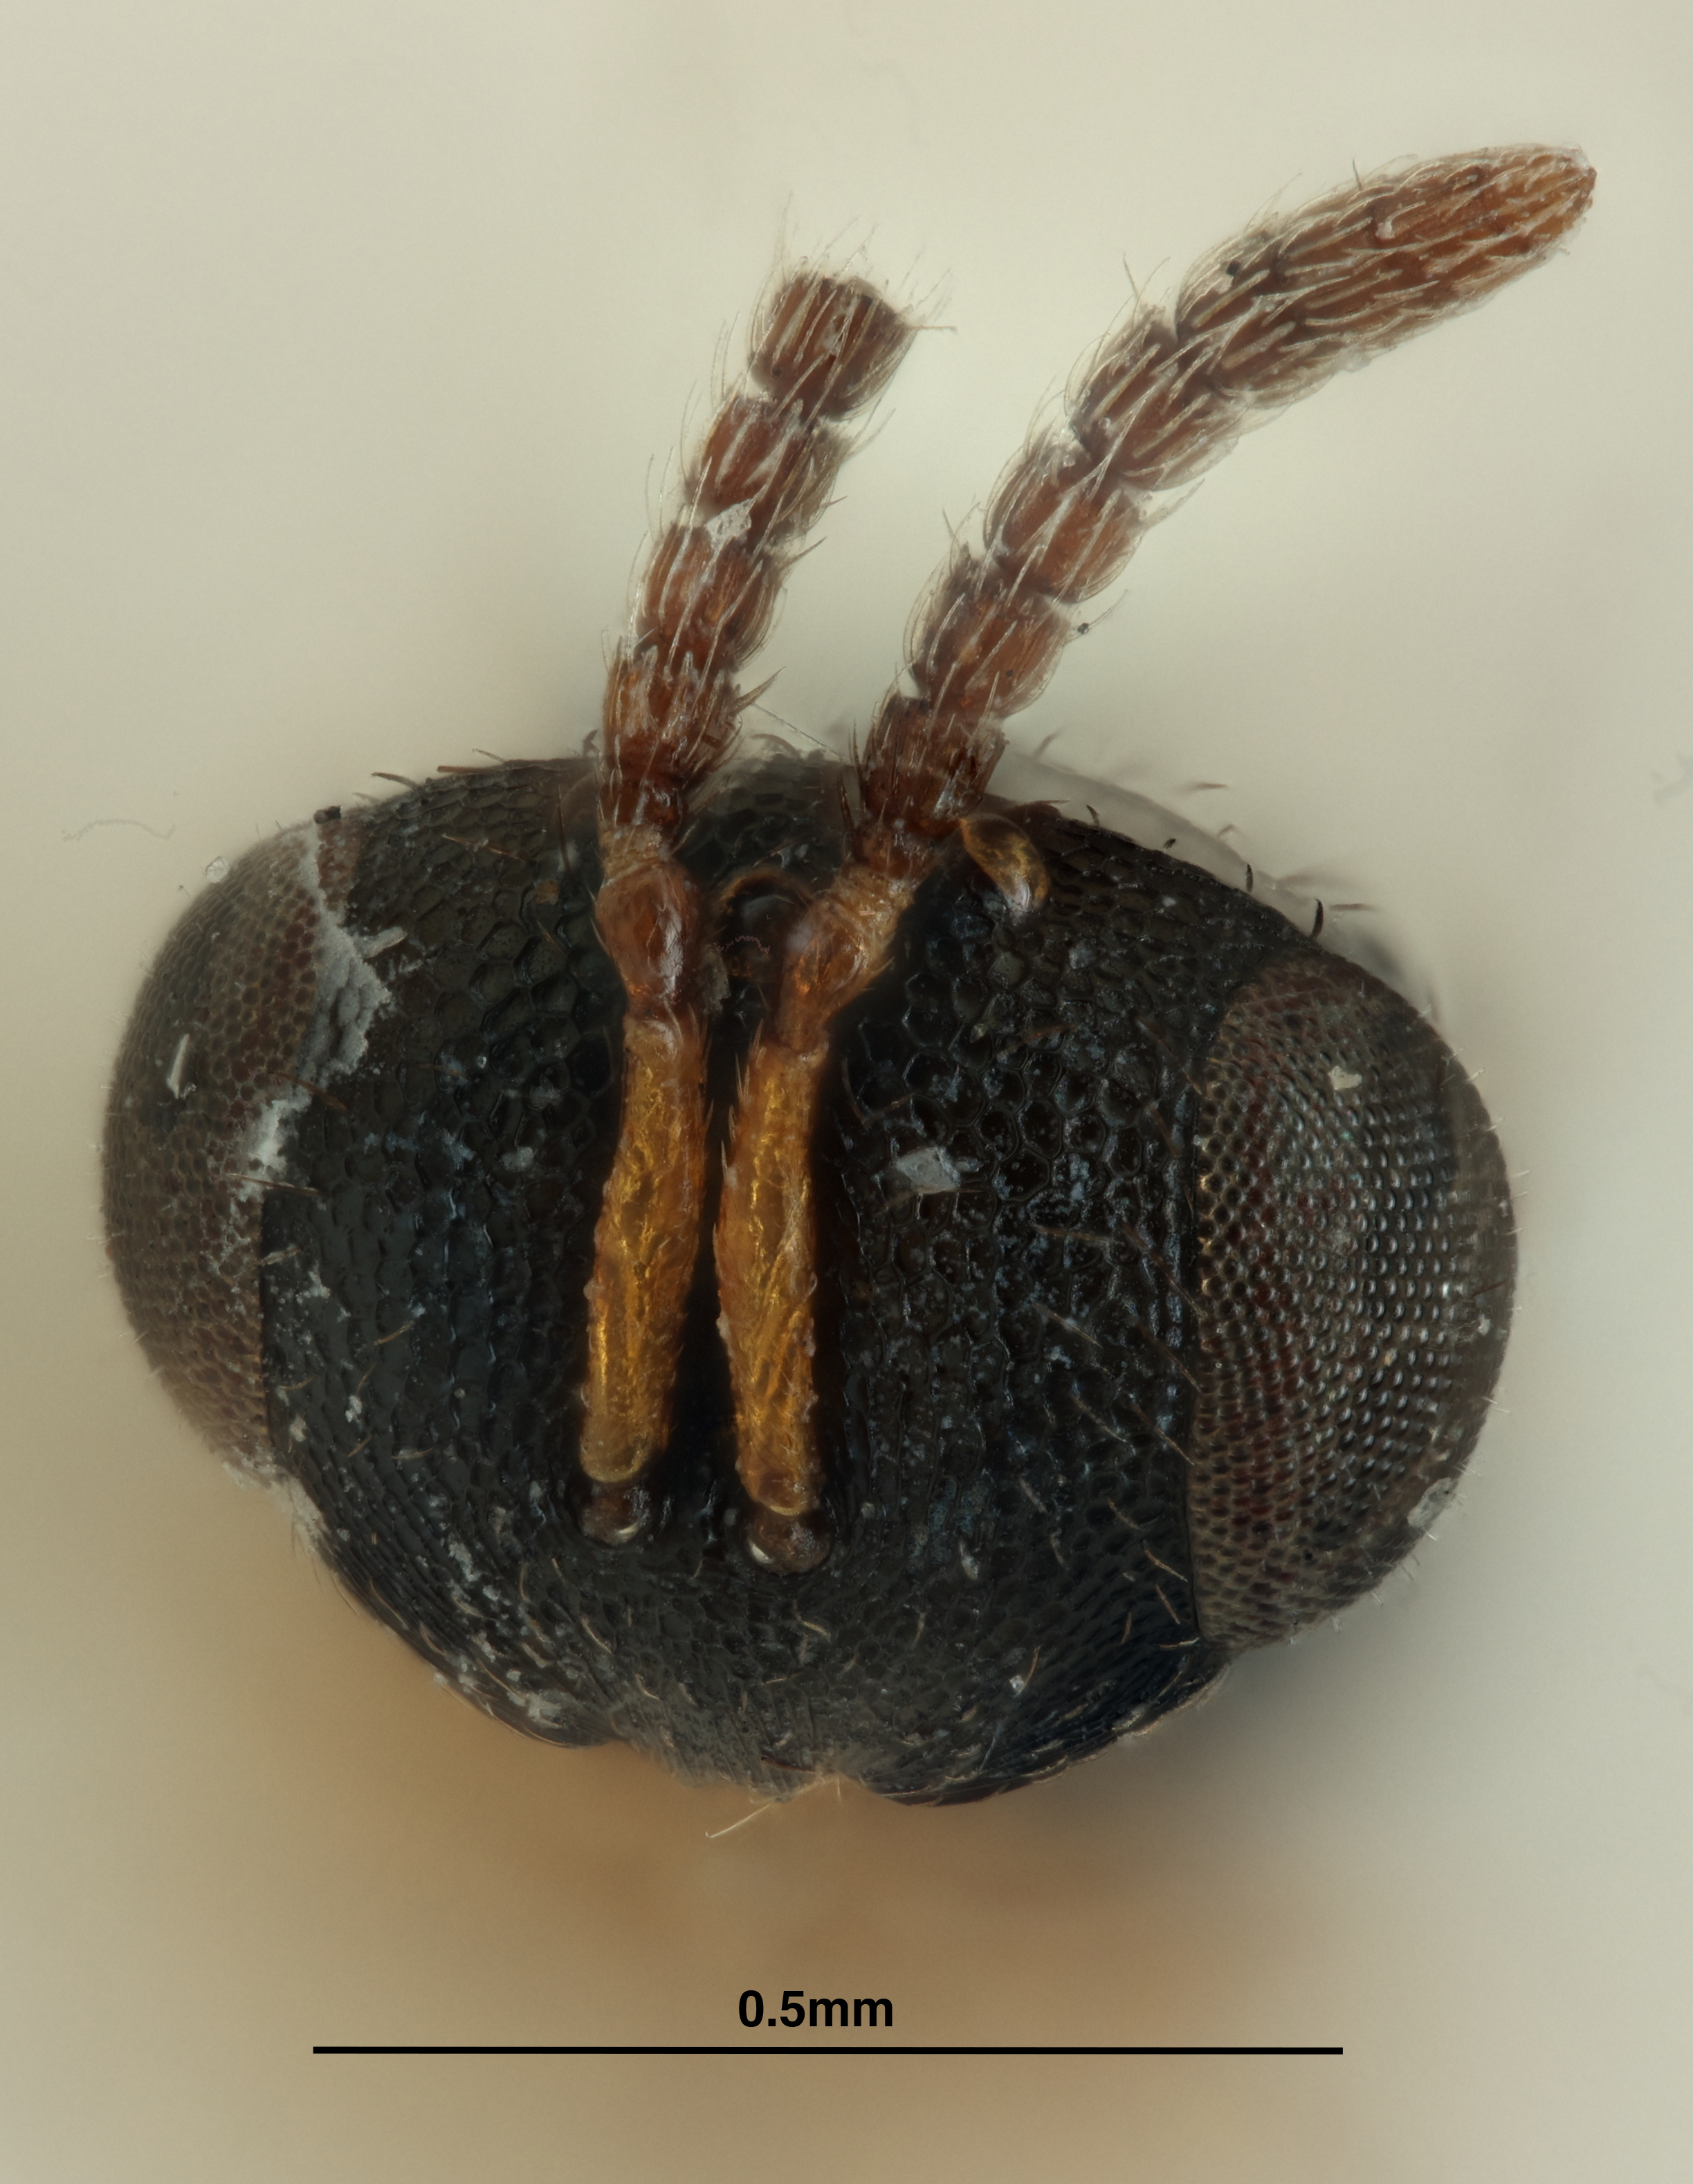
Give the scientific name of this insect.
Vrestovia brevior
